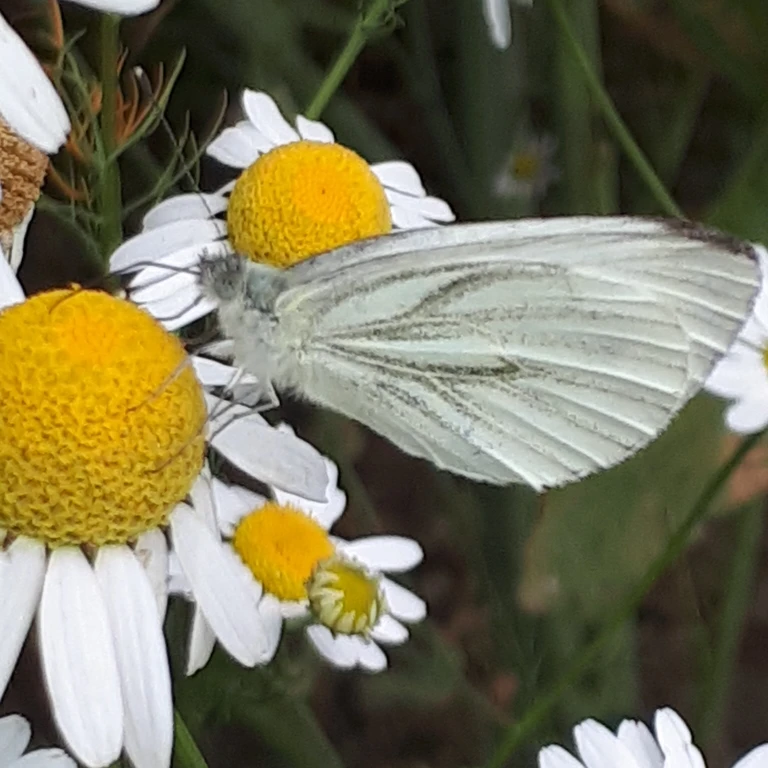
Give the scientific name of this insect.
Pieris napi
